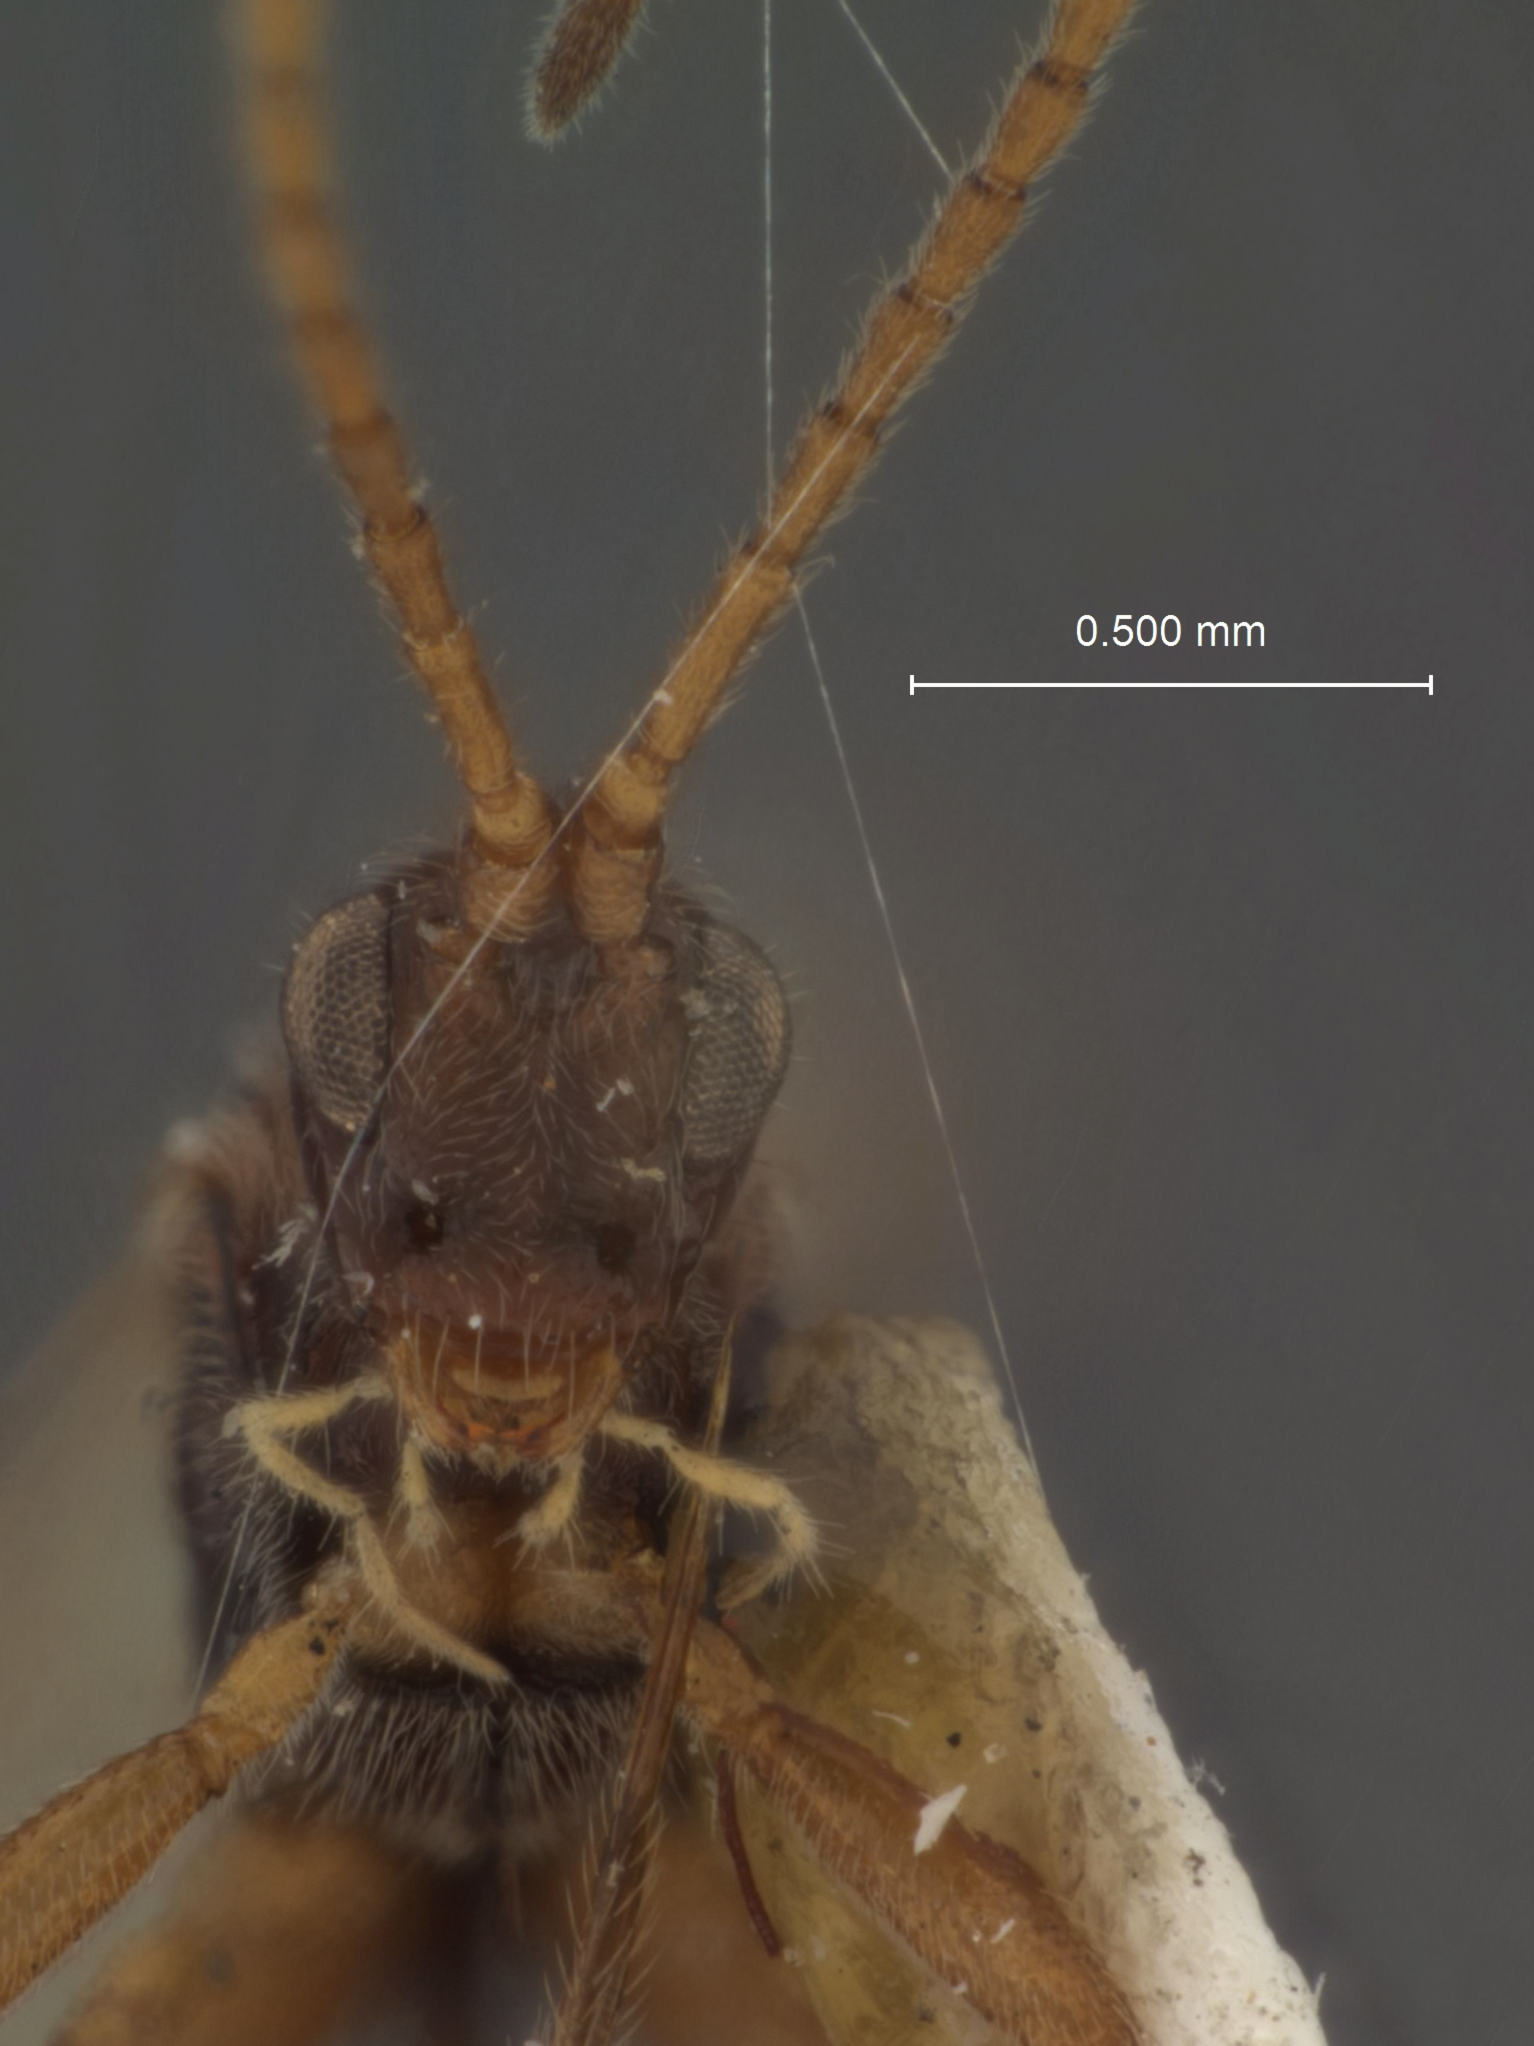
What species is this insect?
Histerobolus mallochi
